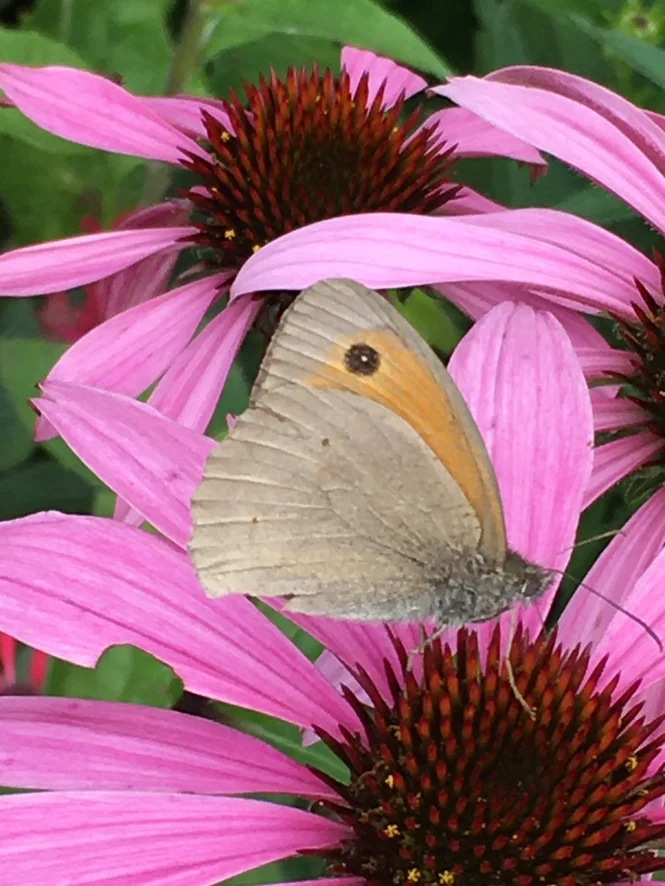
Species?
Maniola jurtina
